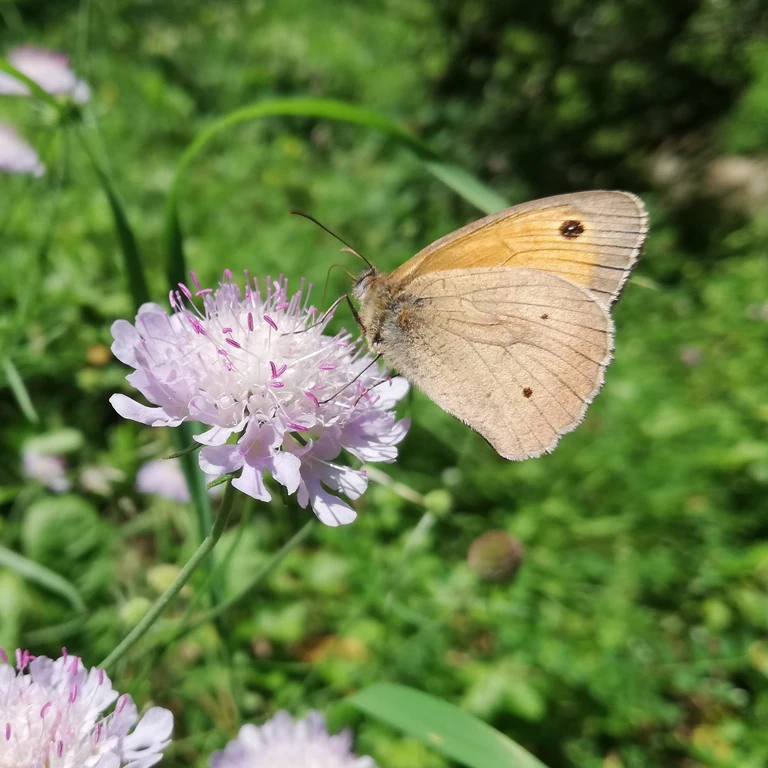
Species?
Maniola jurtina
